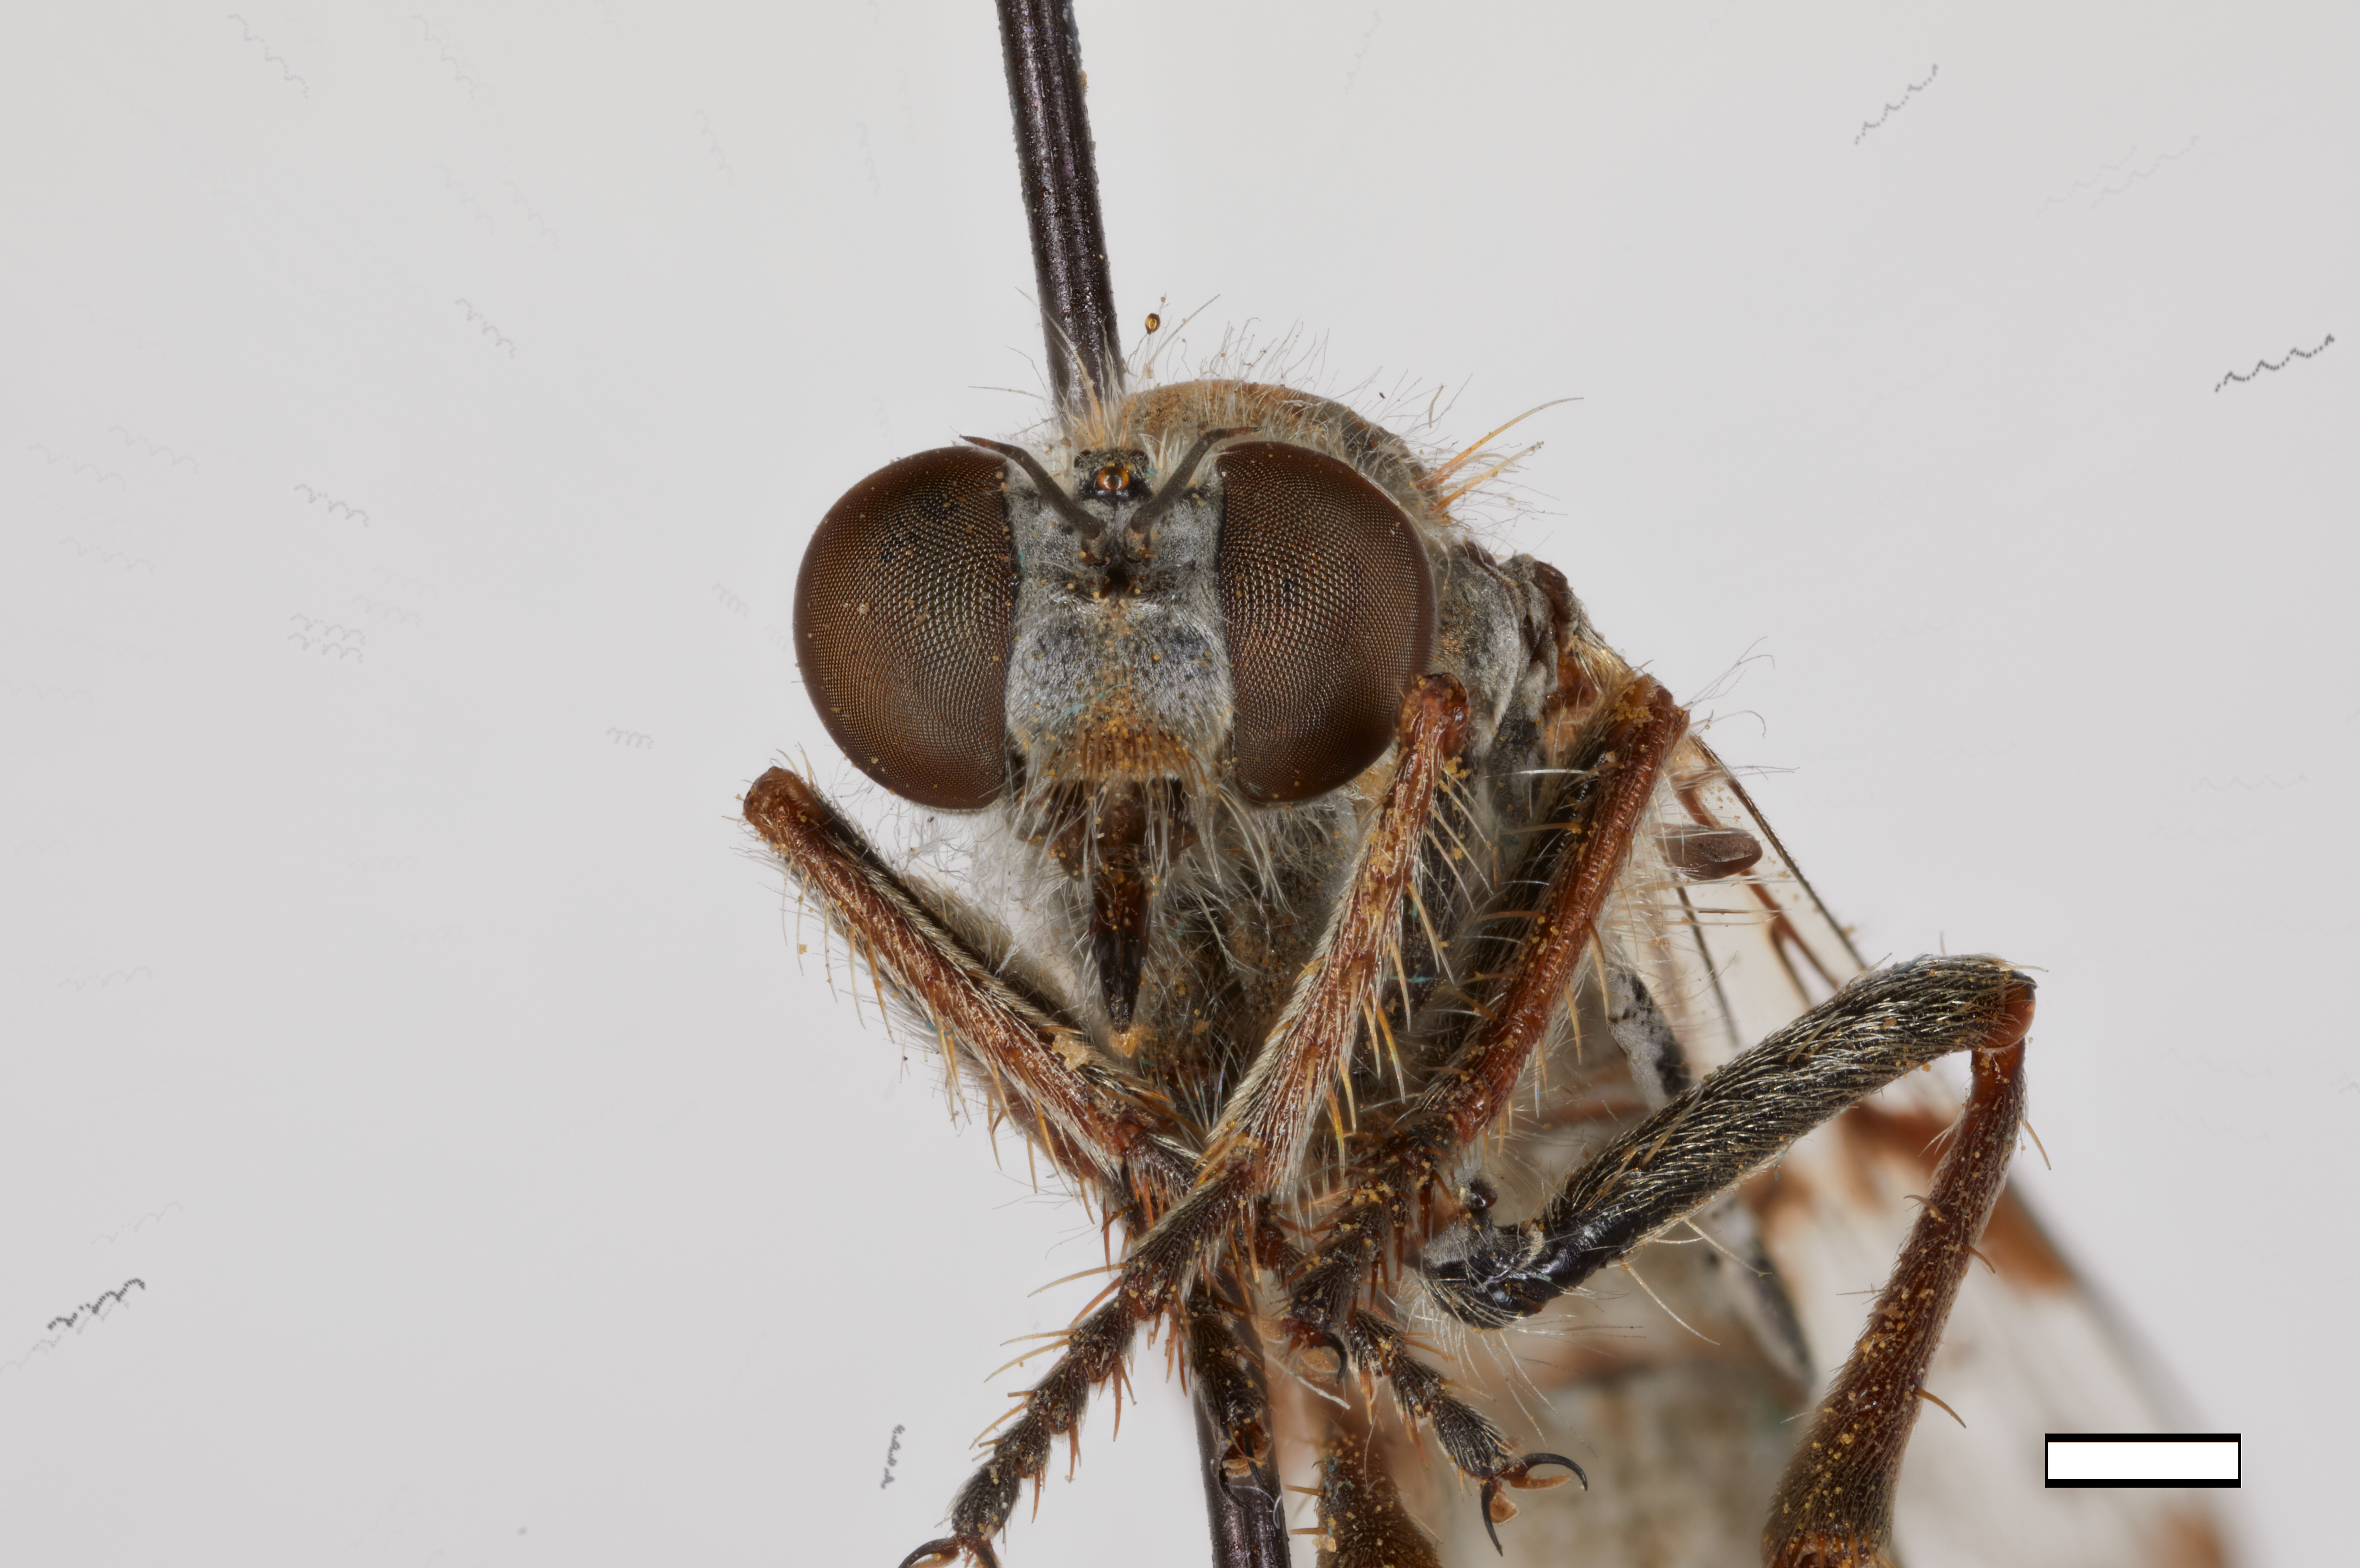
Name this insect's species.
Nicocles punctipennis
